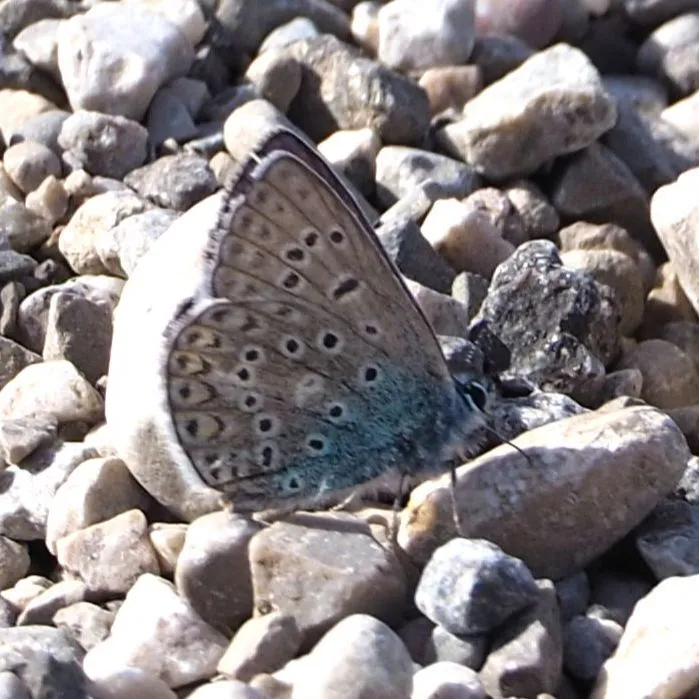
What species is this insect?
Polyommatus icarus
